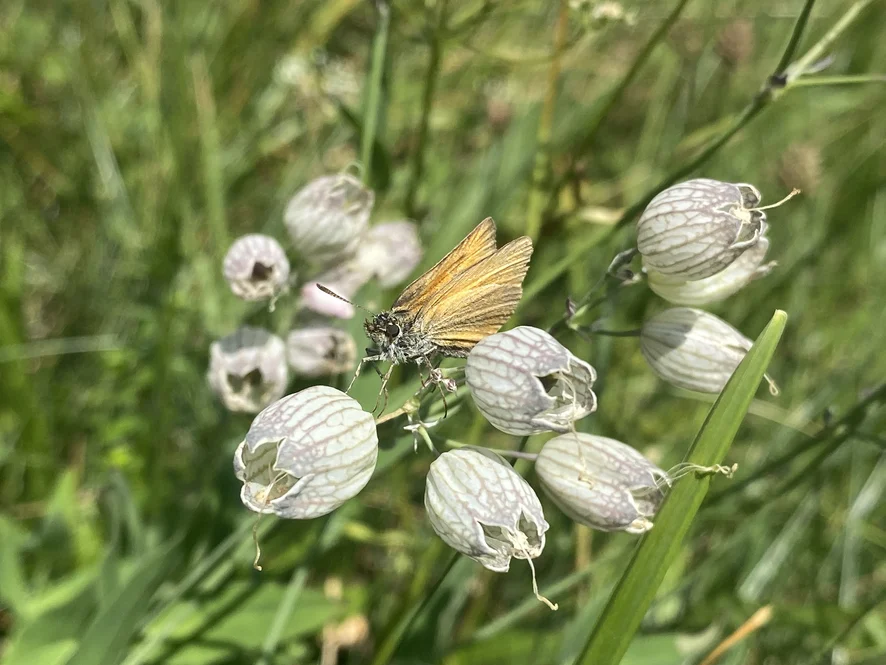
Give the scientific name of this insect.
Thymelicus lineola
